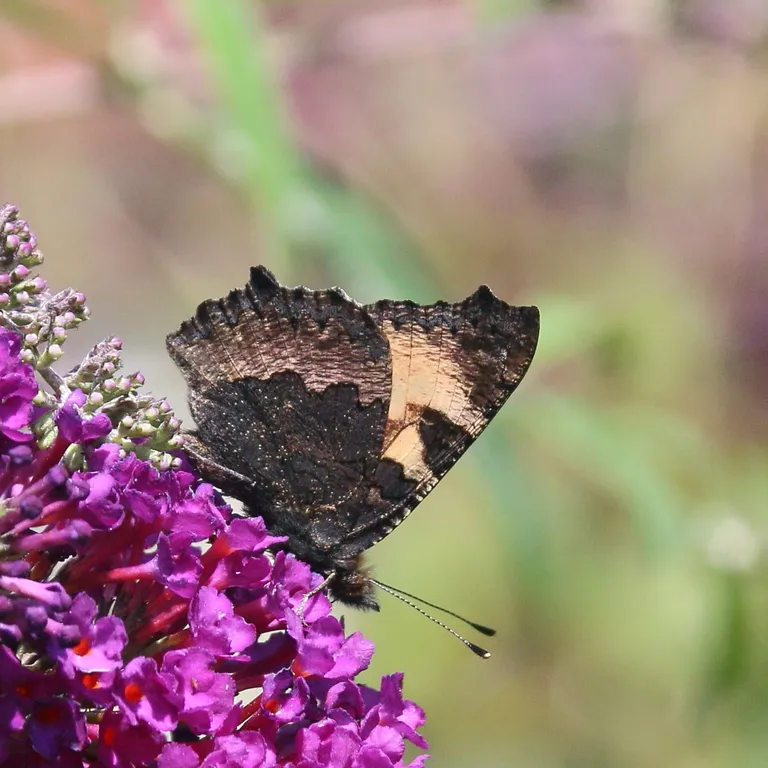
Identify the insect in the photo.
Aglais urticae
